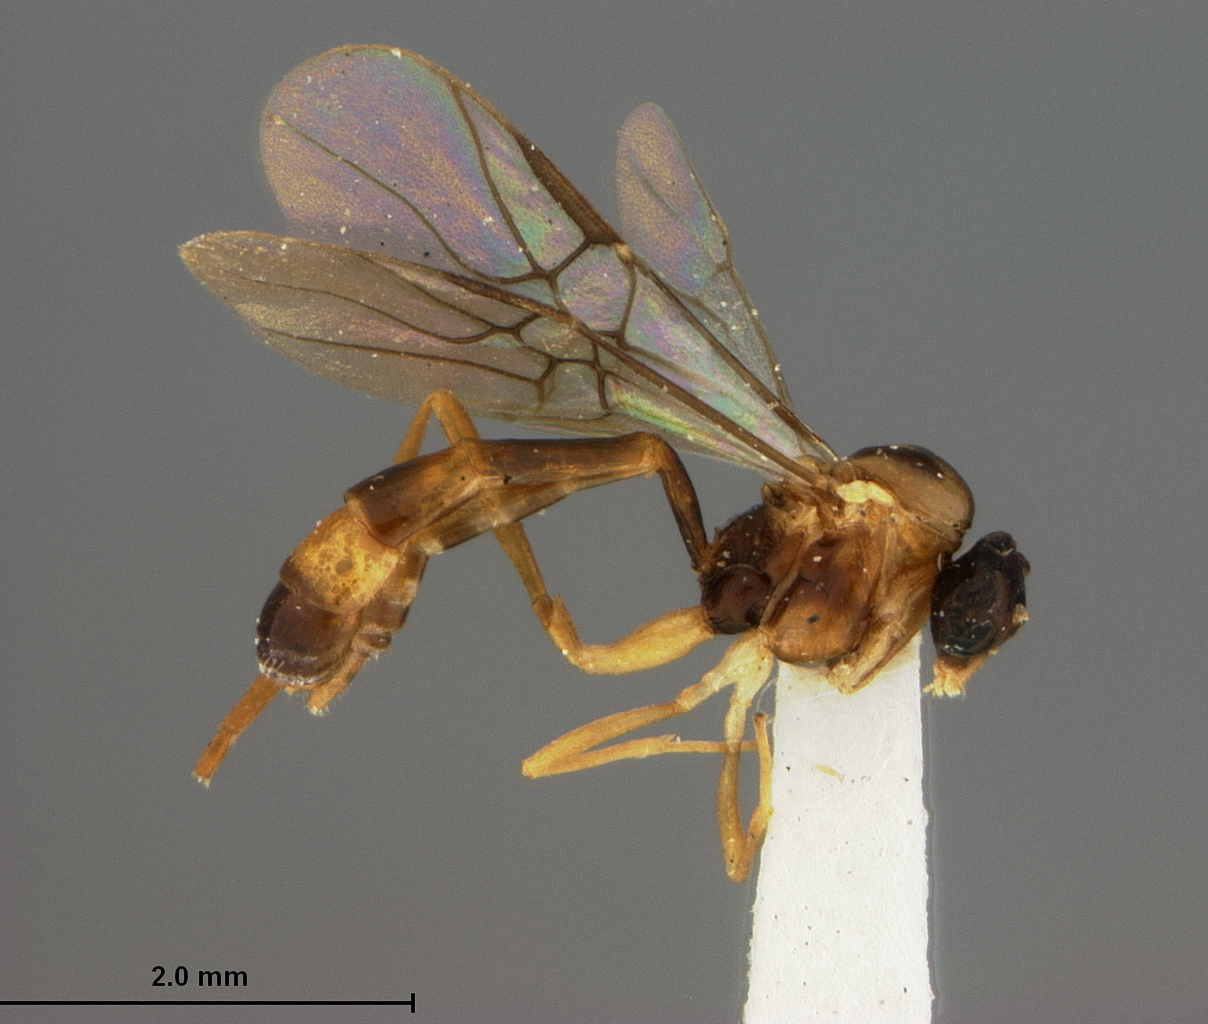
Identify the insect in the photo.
Eupachylloma flaviciacta
